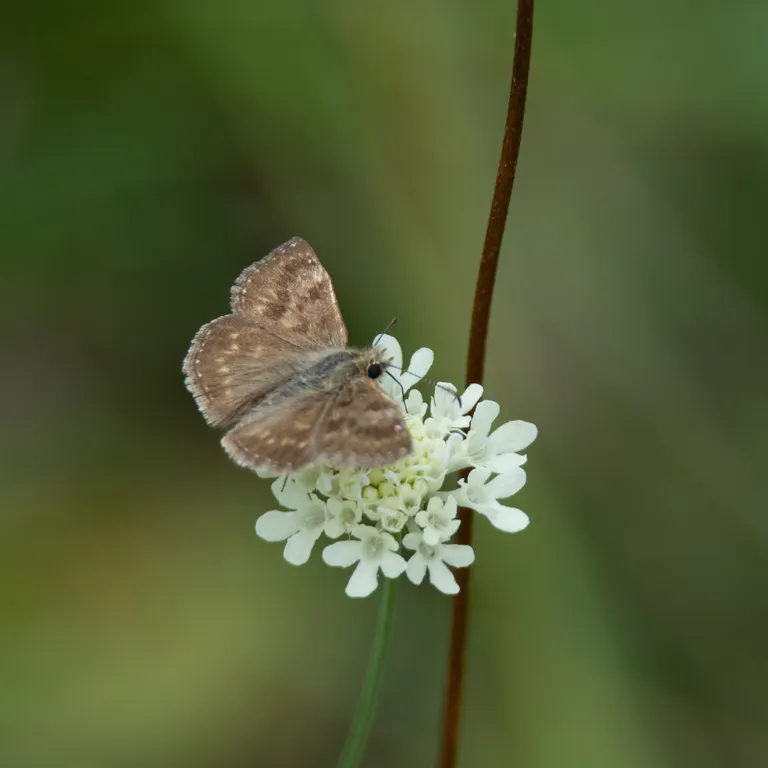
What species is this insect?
Erynnis tages
